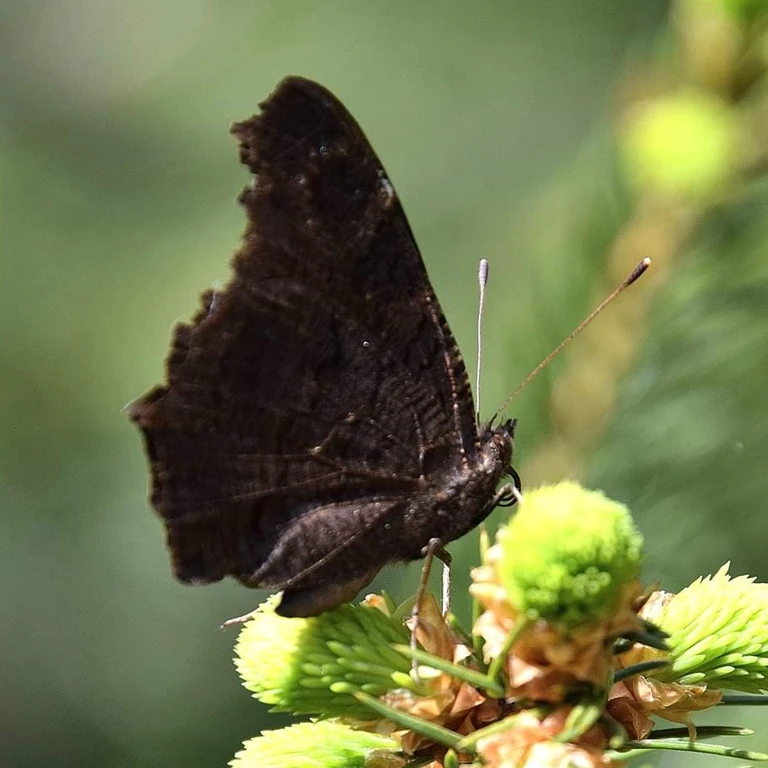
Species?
Aglais io
